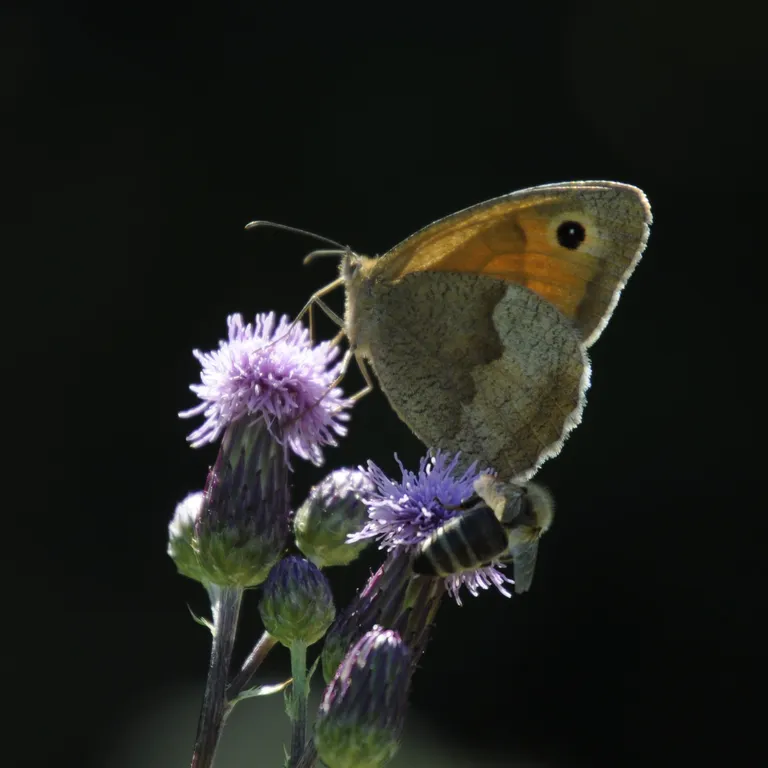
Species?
Maniola jurtina
